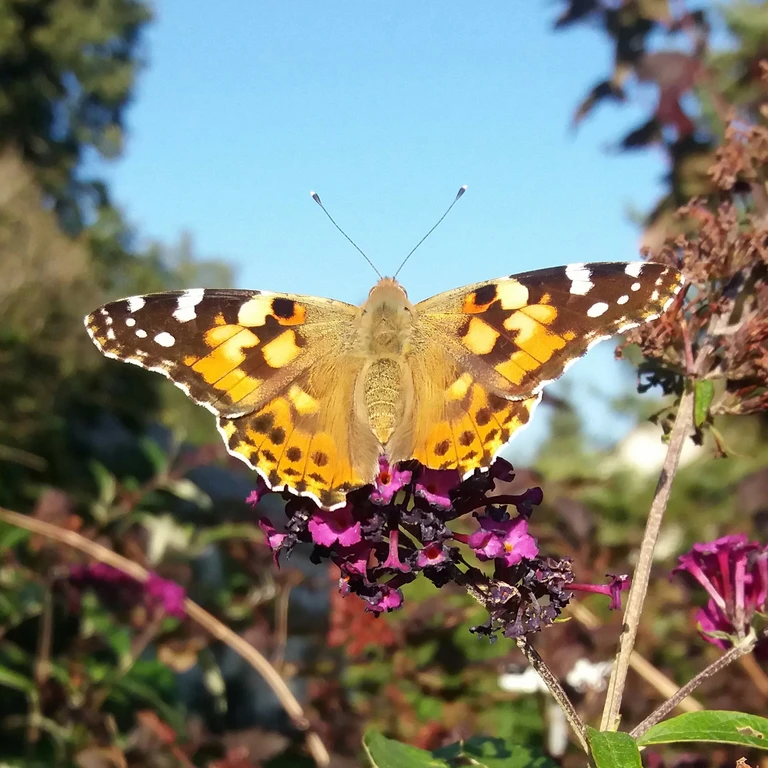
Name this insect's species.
Vanessa cardui
